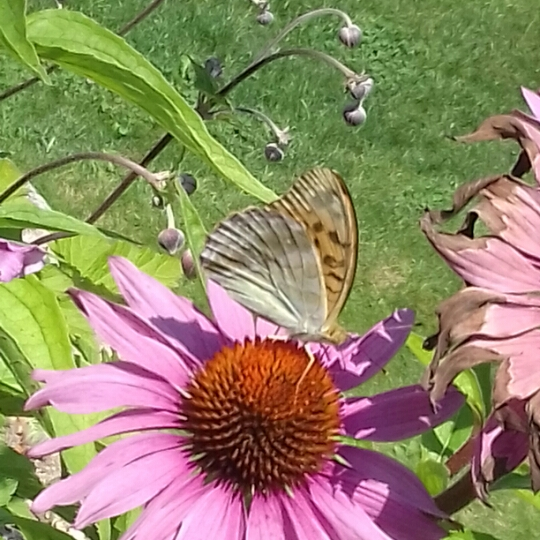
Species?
Argynnis paphia
